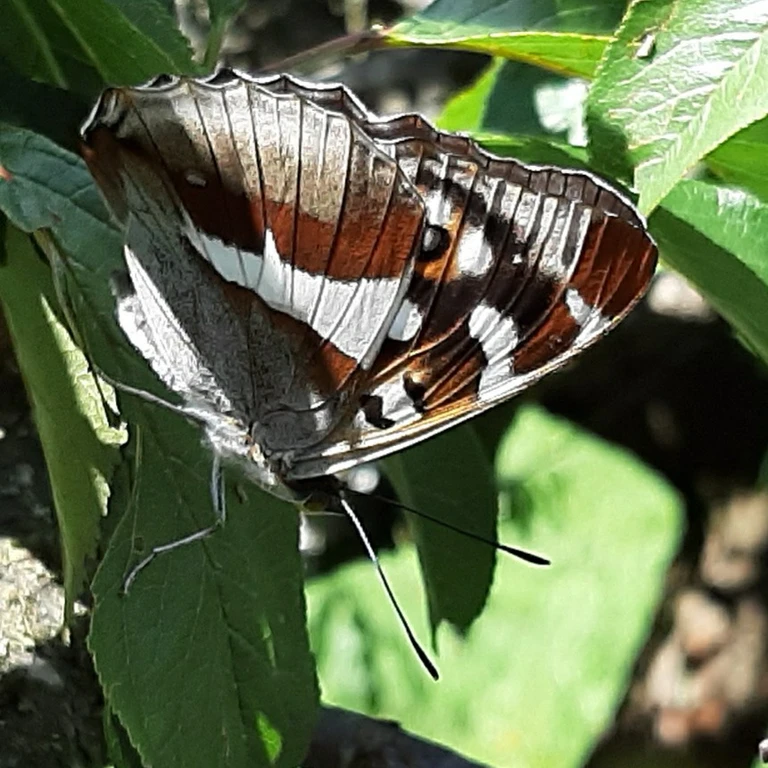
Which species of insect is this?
Apatura iris
